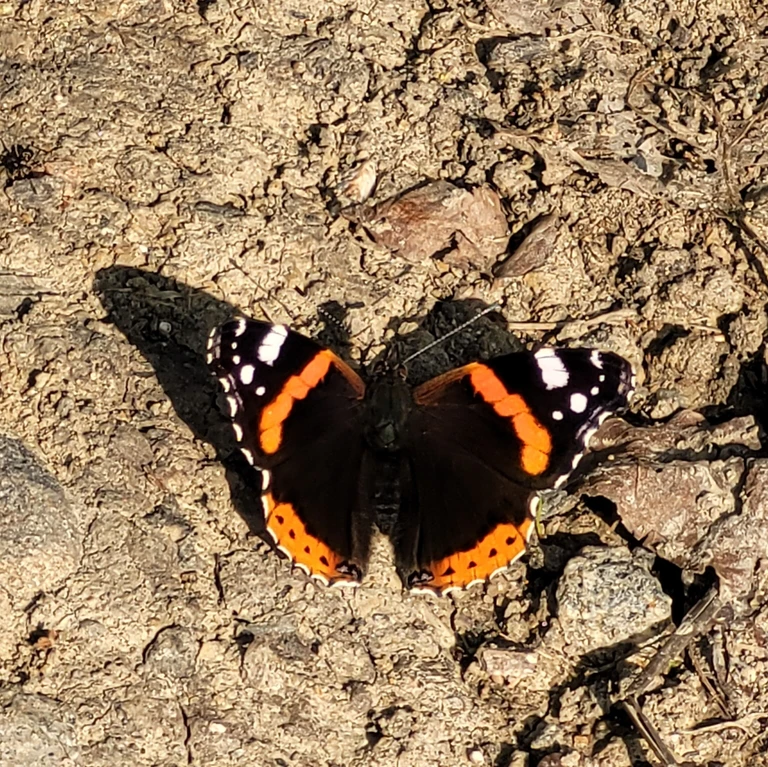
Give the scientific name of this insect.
Vanessa atalanta
